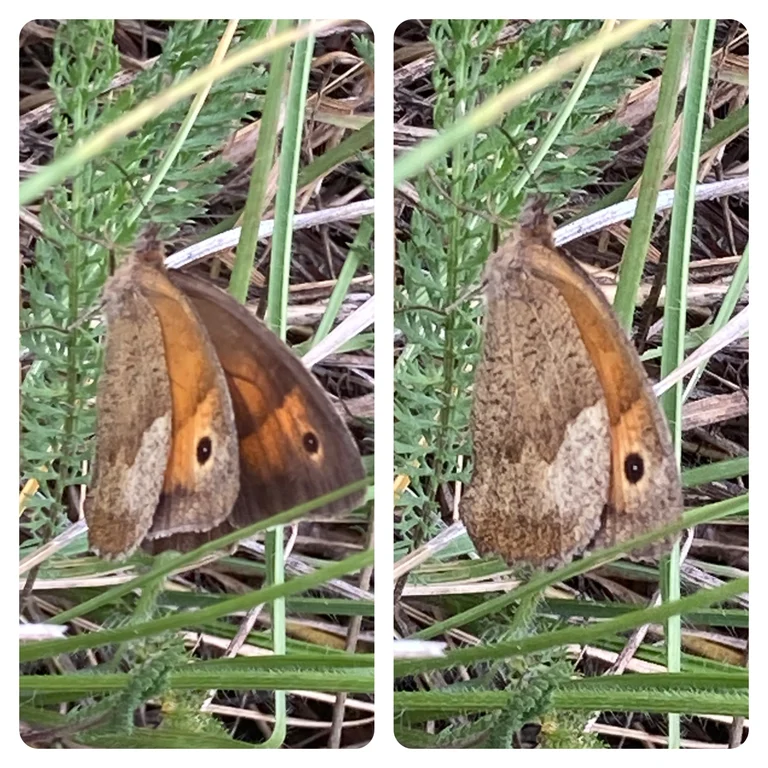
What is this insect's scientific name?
Maniola jurtina
